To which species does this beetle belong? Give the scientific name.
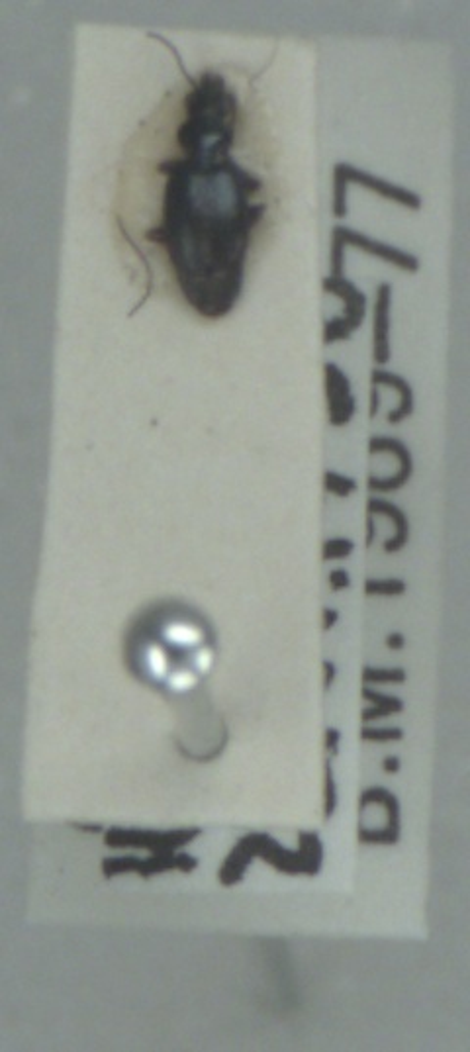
Bembidion minimum
